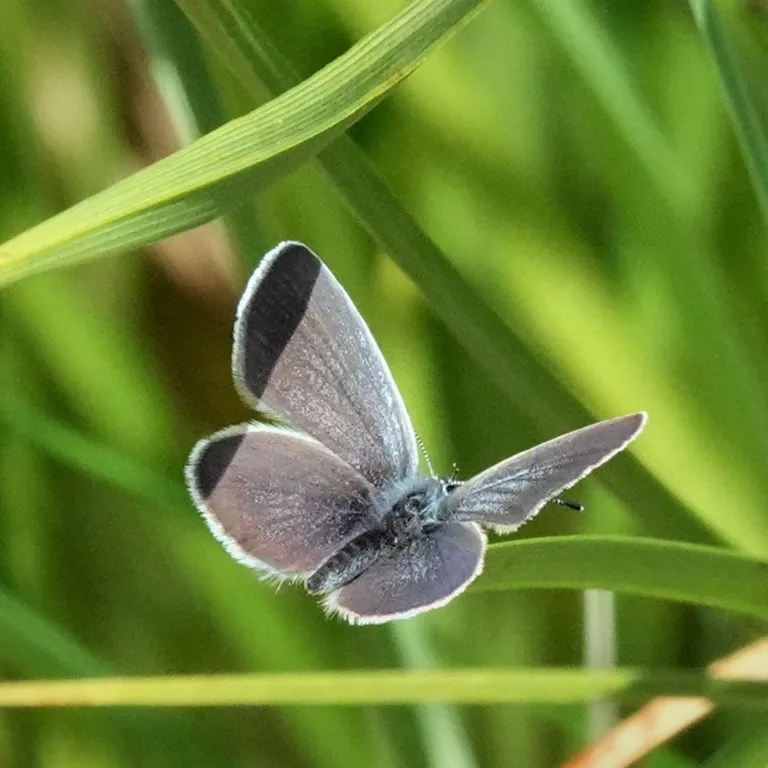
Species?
Cupido minimus
